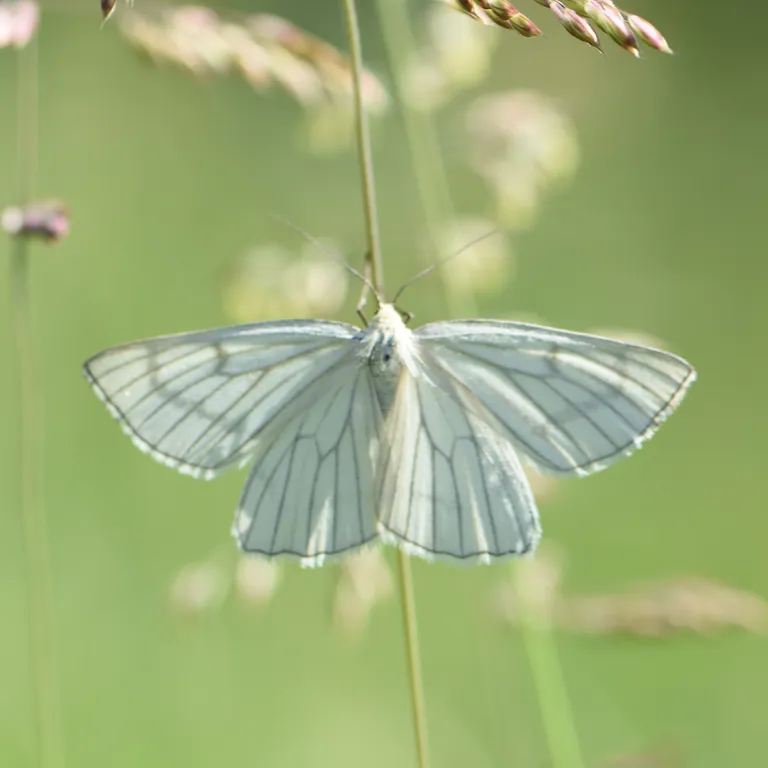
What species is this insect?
Siona lineata
